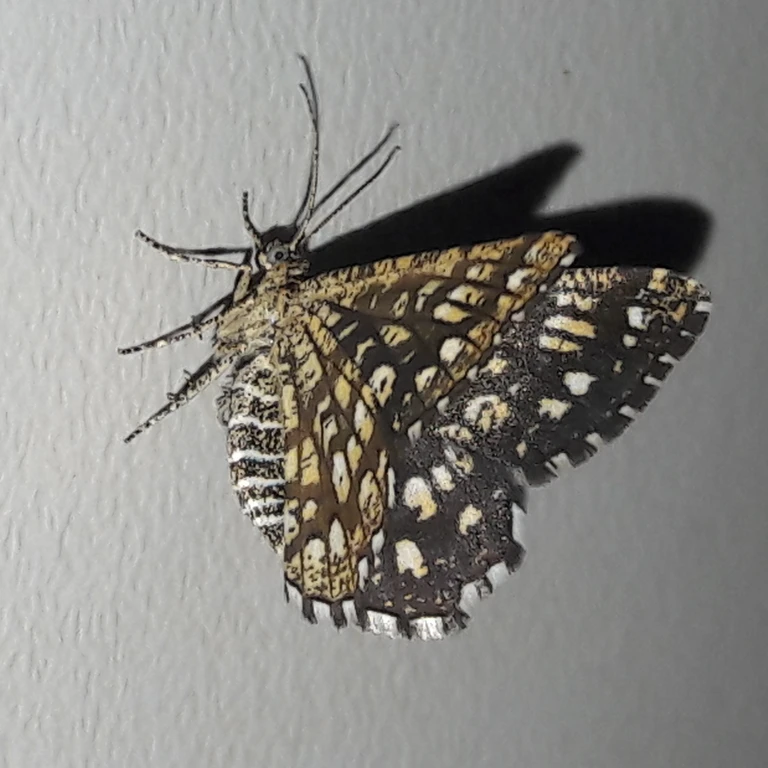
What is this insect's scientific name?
Chiasmia clathrata
